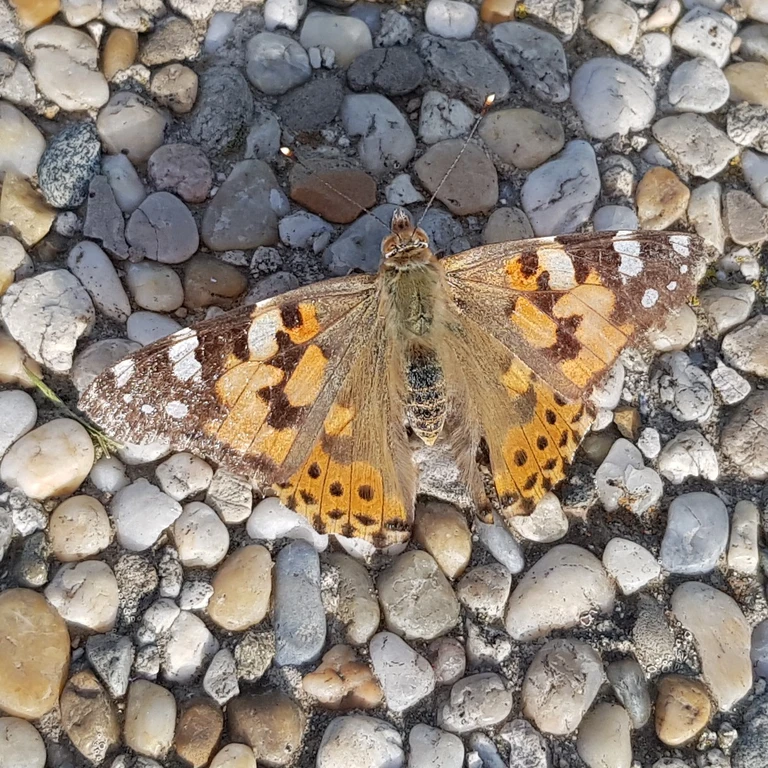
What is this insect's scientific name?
Vanessa cardui
